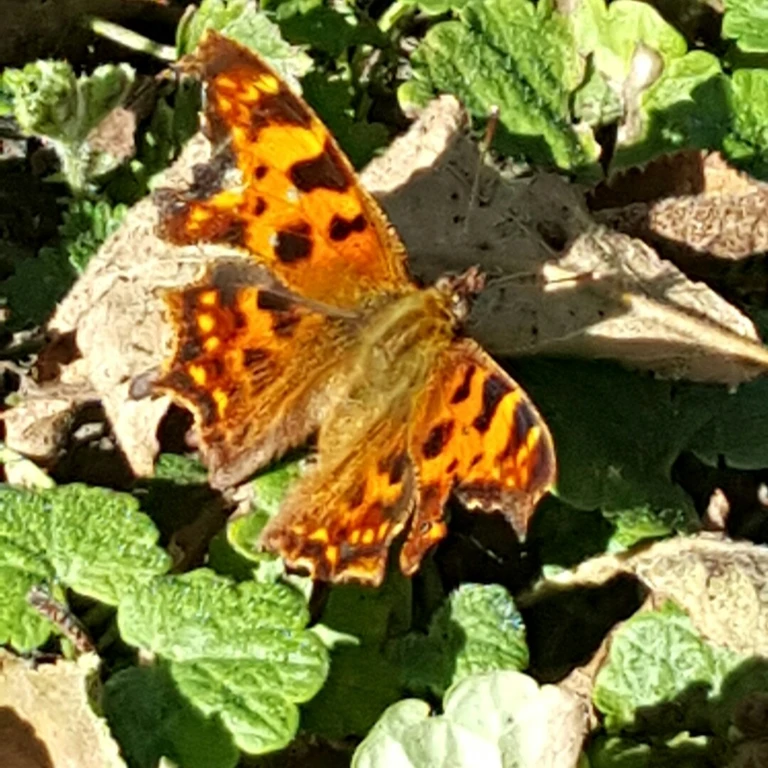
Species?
Polygonia c-album
